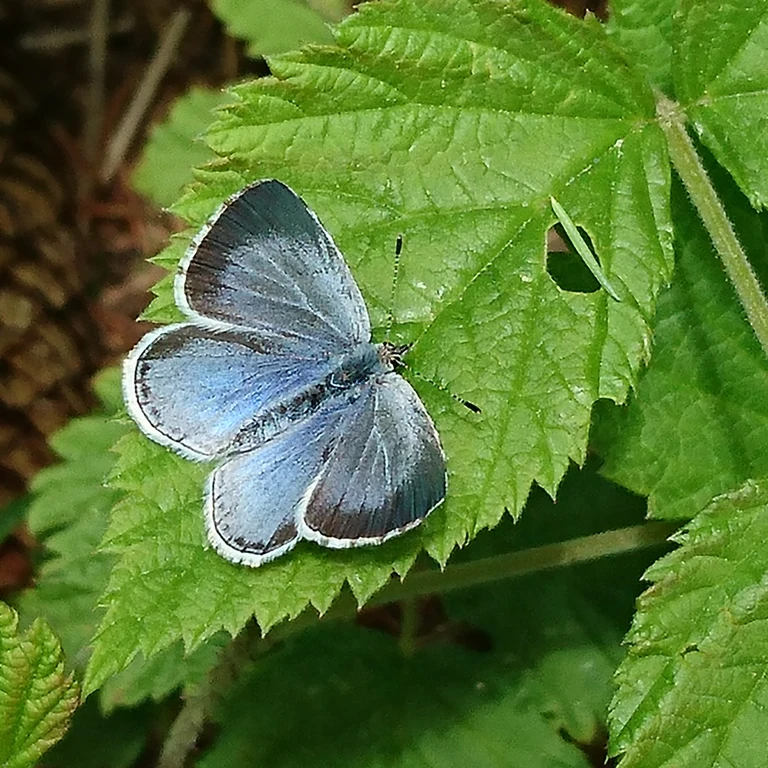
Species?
Celastrina argiolus
